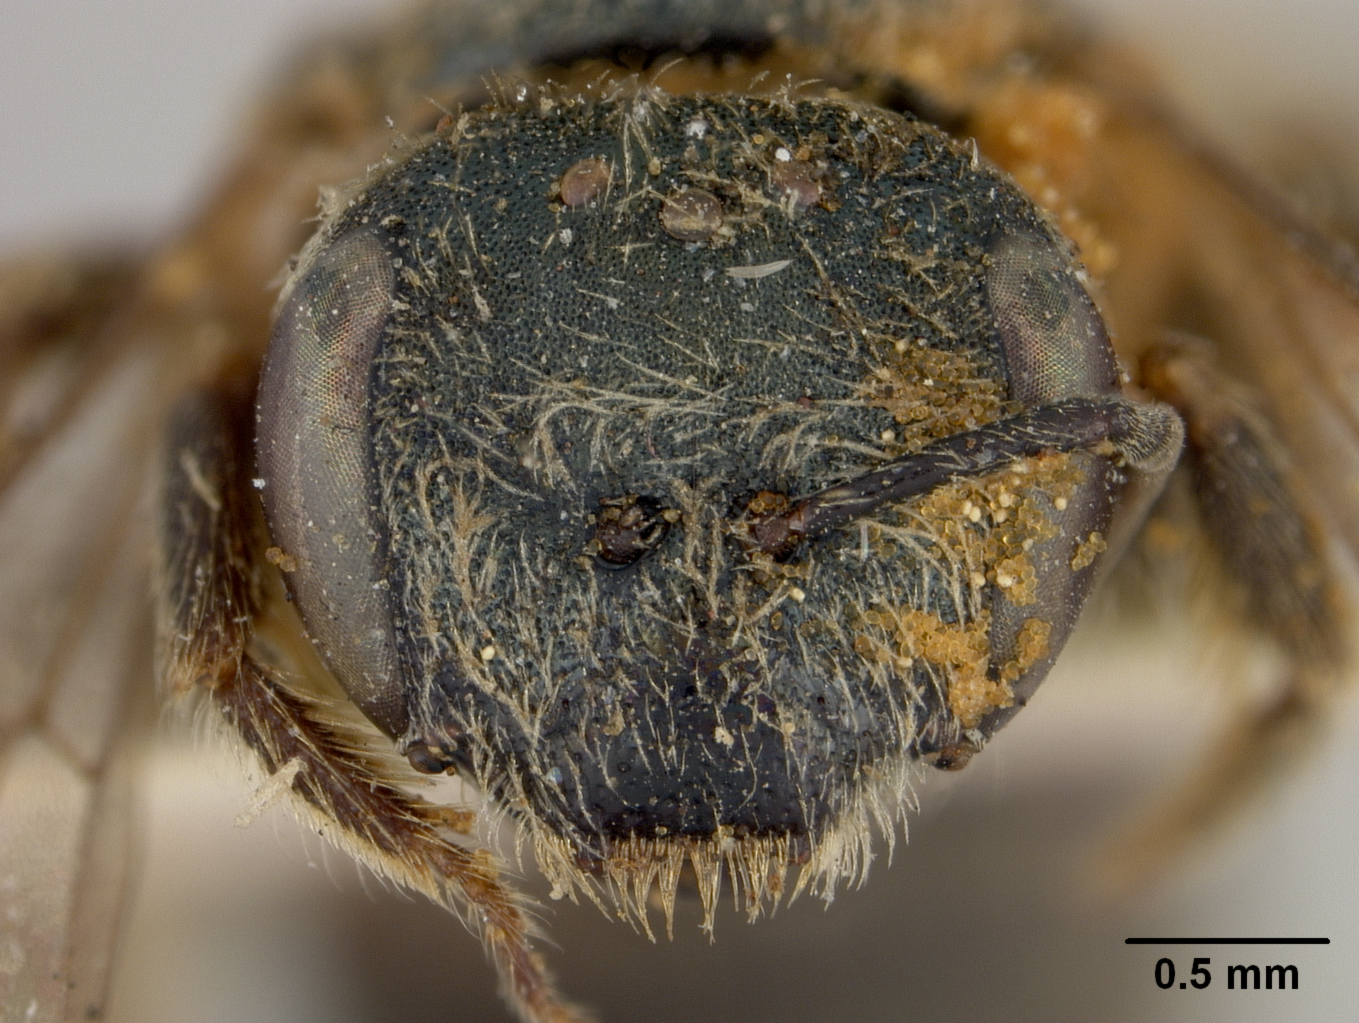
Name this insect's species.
Halictus catalinensis
